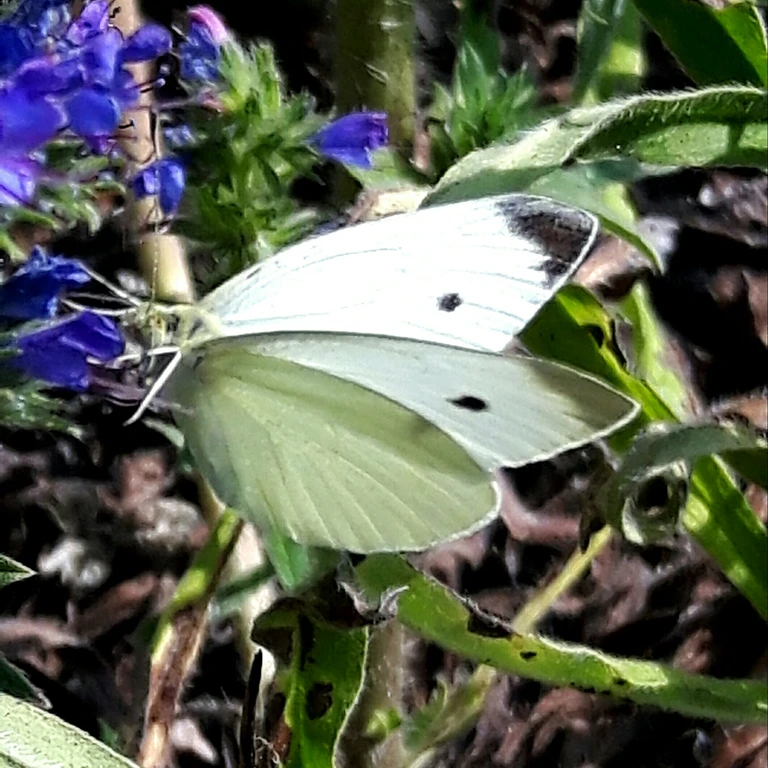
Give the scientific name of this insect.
Pieris rapae
